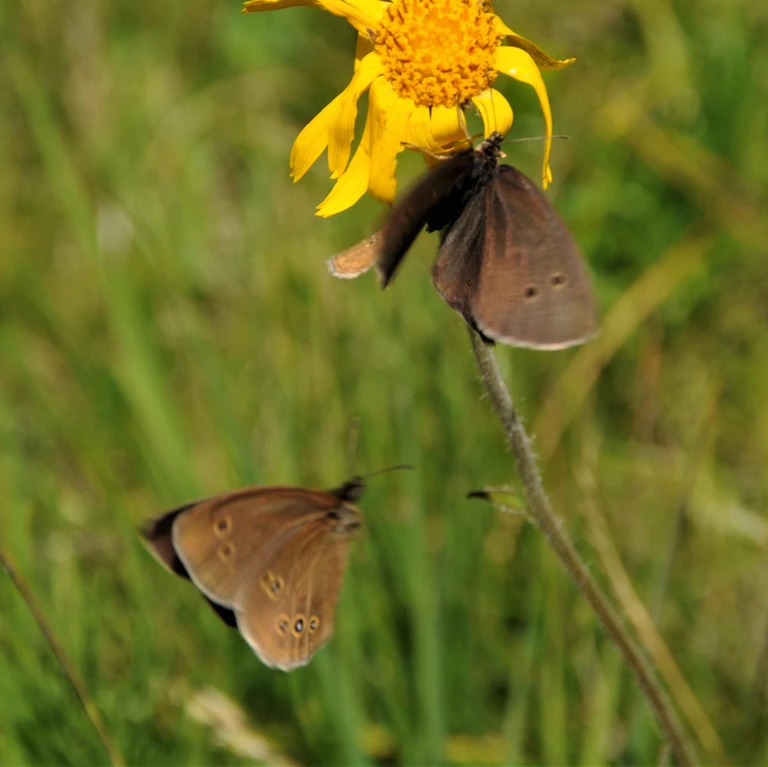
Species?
Aphantopus hyperantus
